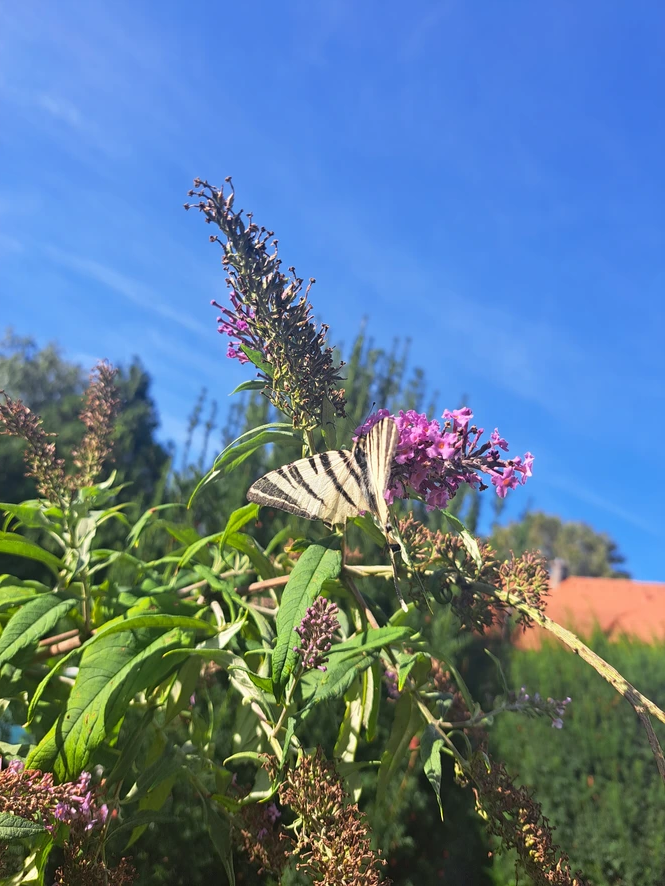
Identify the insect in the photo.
Iphiclides podalirius
